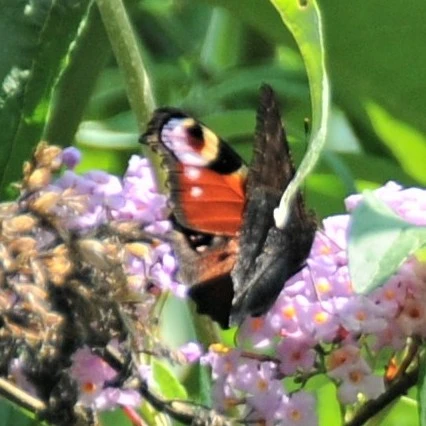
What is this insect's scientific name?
Aglais io
